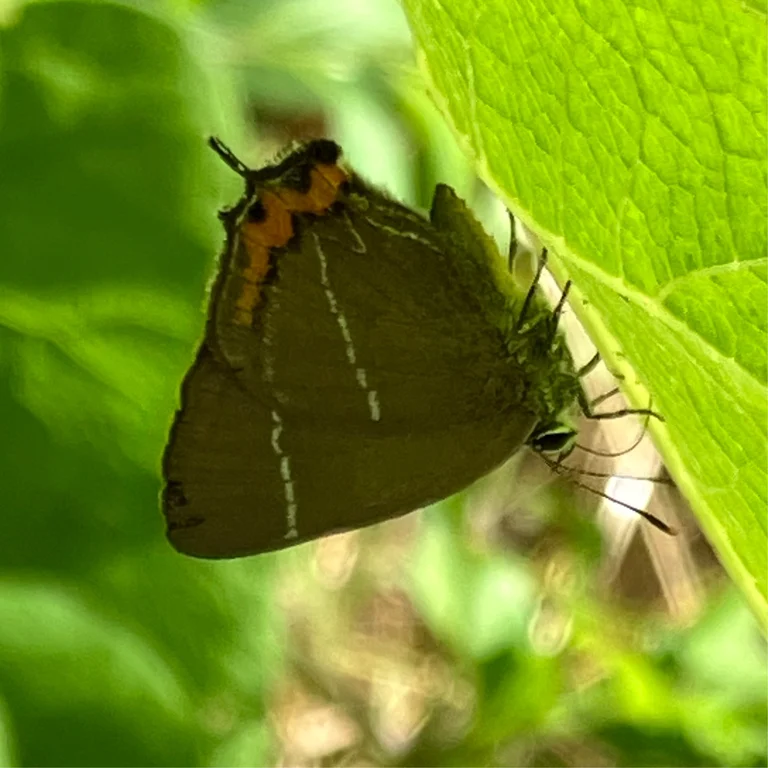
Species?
Satyrium w-album
